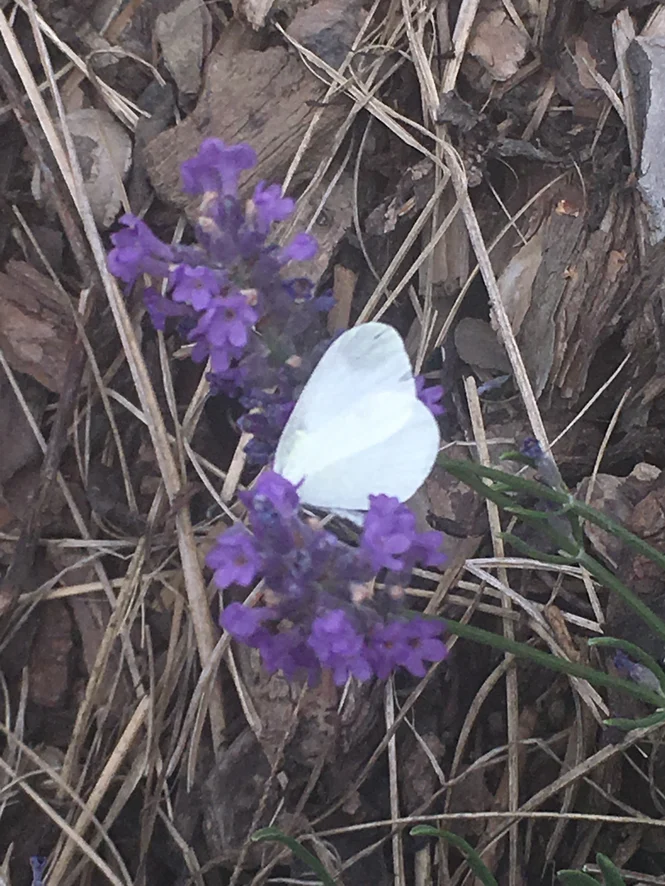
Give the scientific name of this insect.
Leptidea sinapis/juvernica
